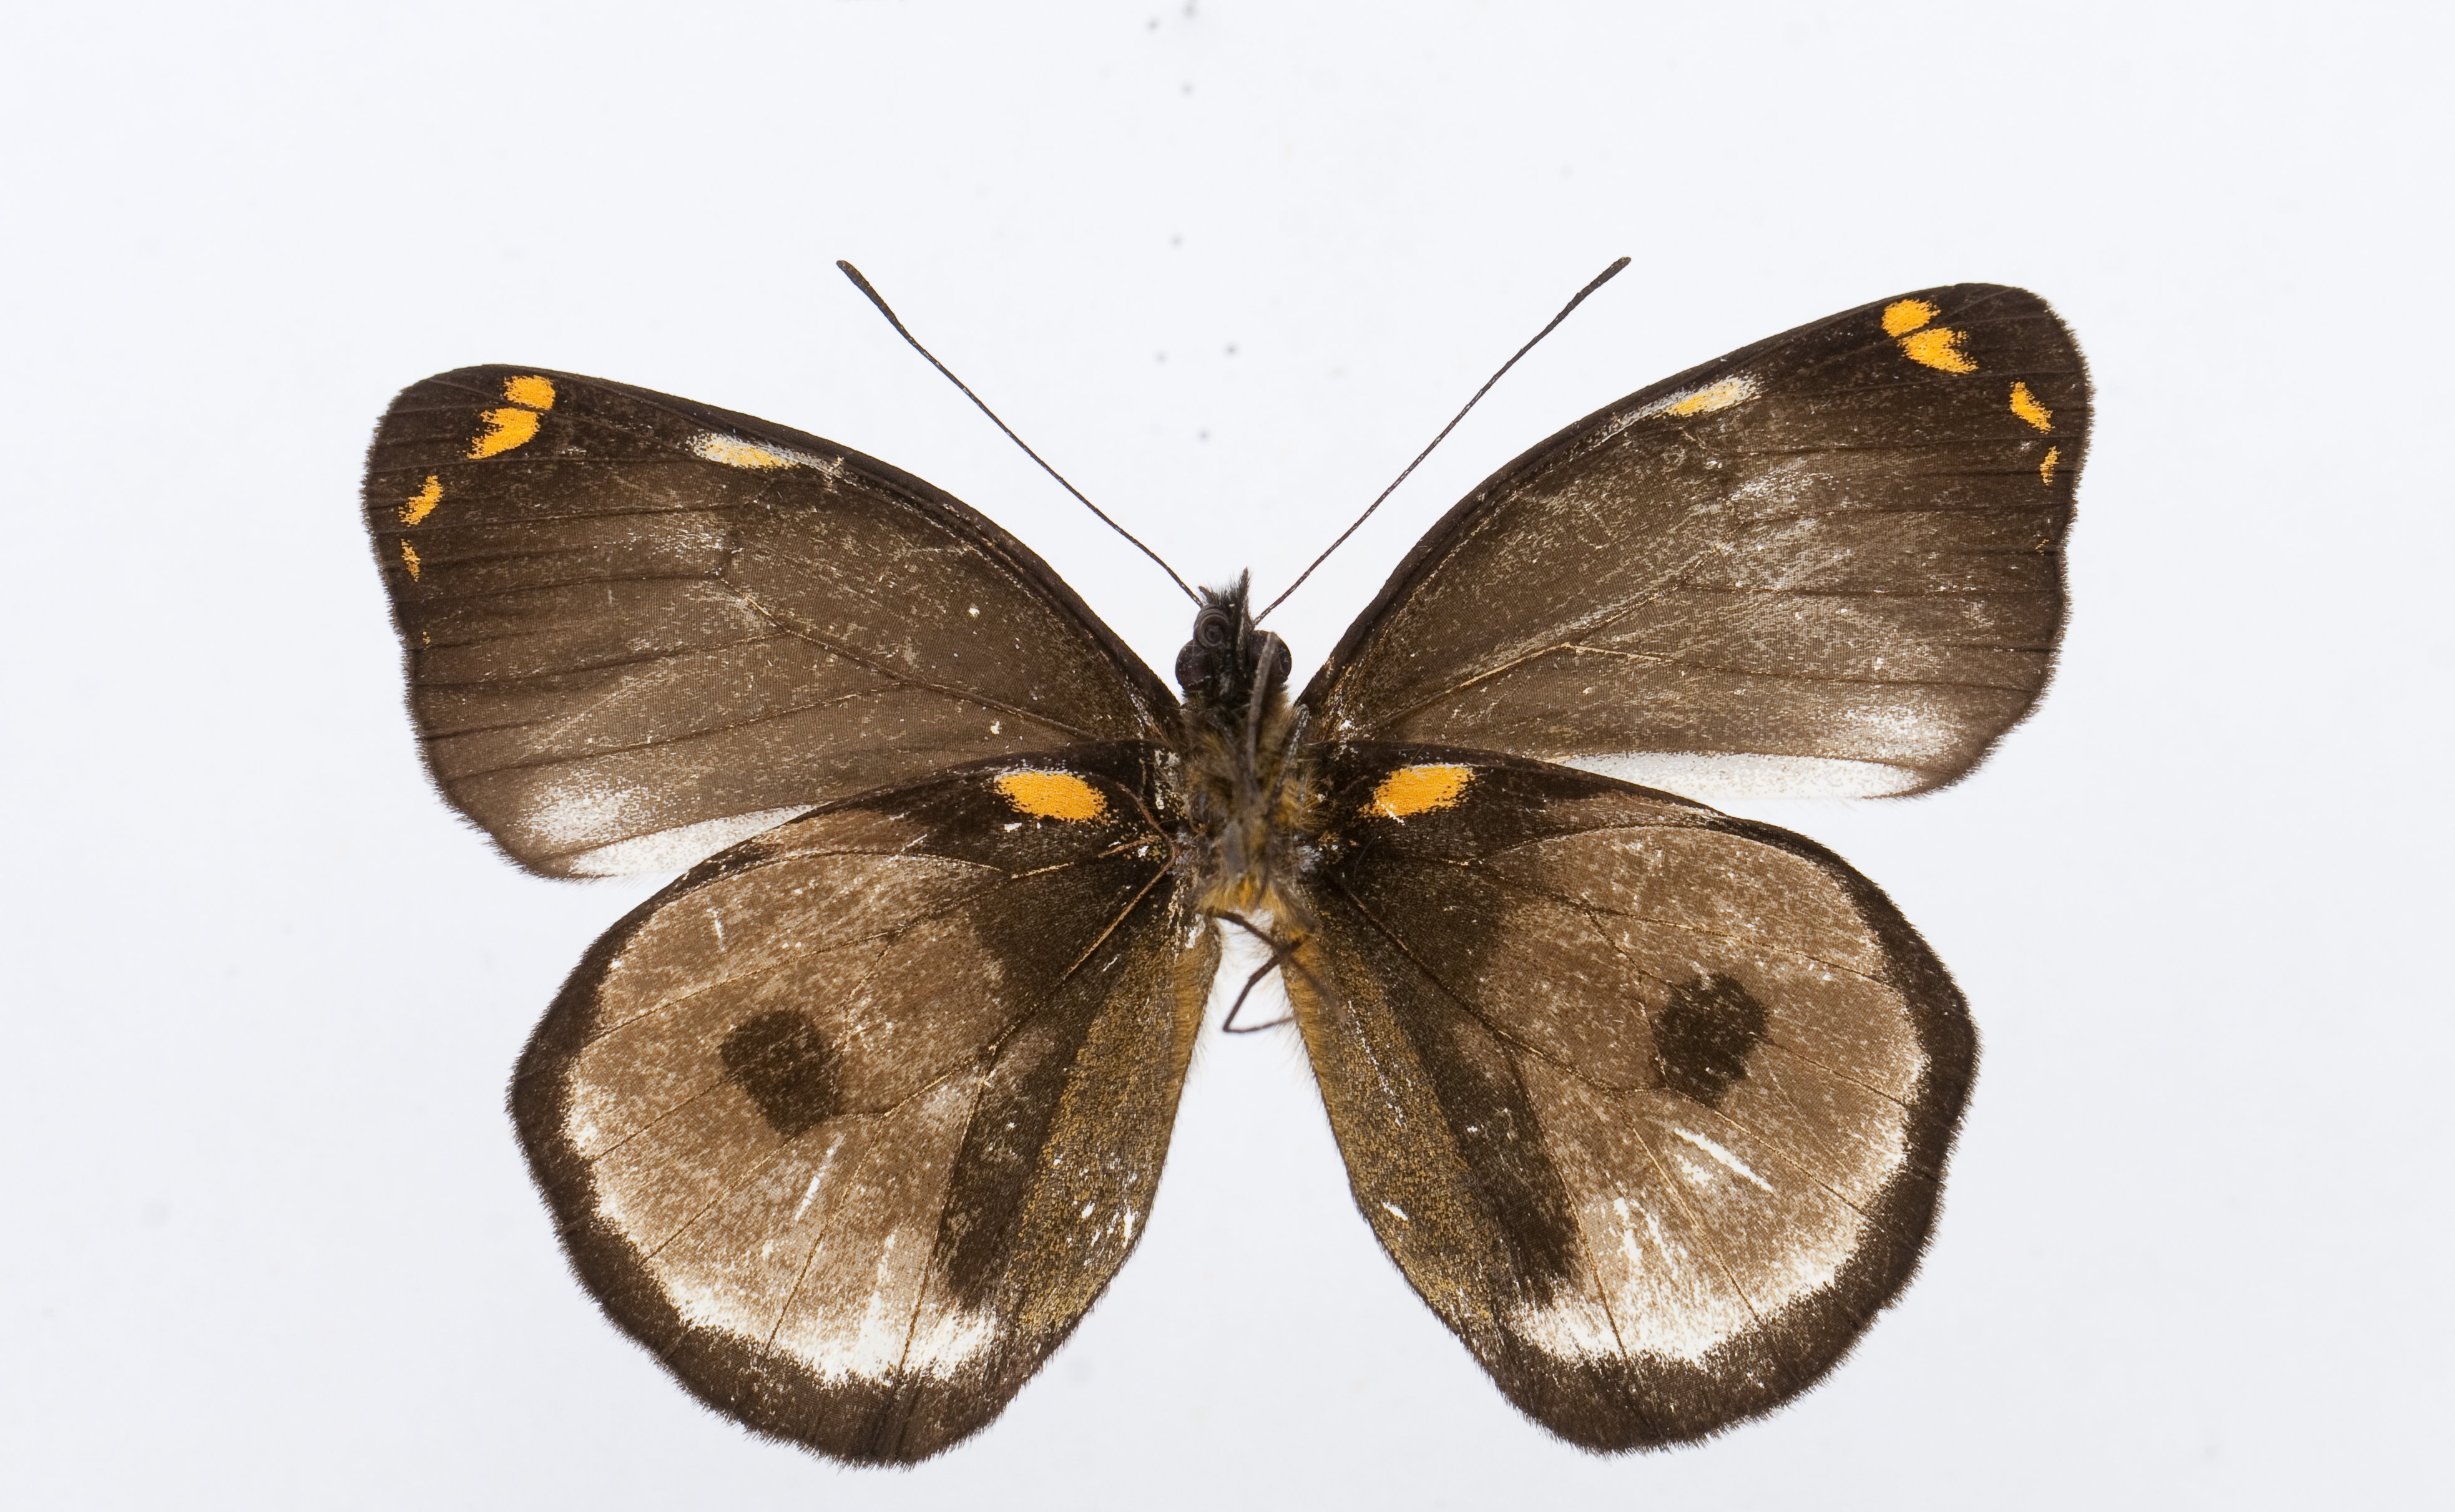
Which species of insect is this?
Delias catocausta
